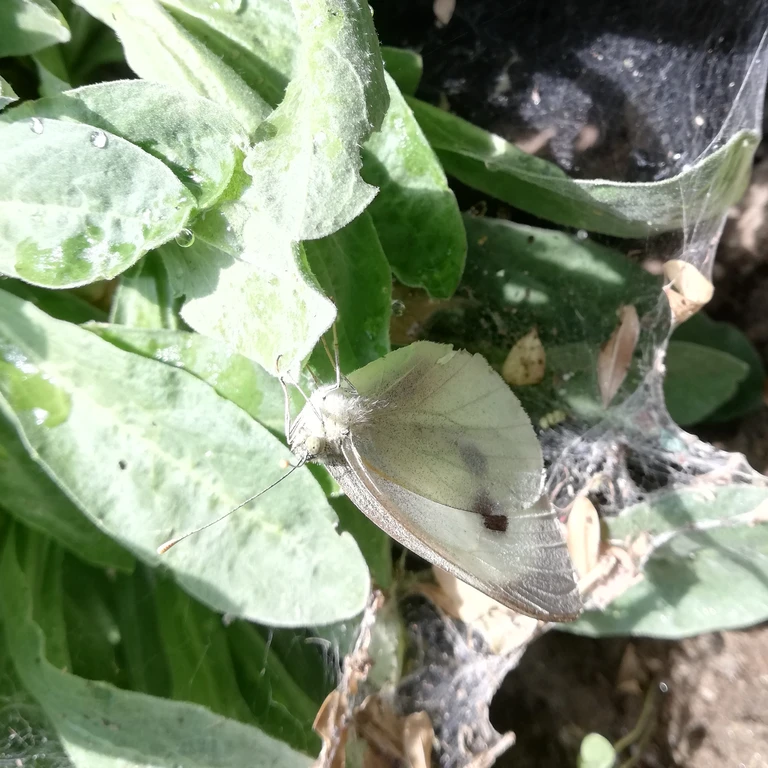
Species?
Pieris brassicae
